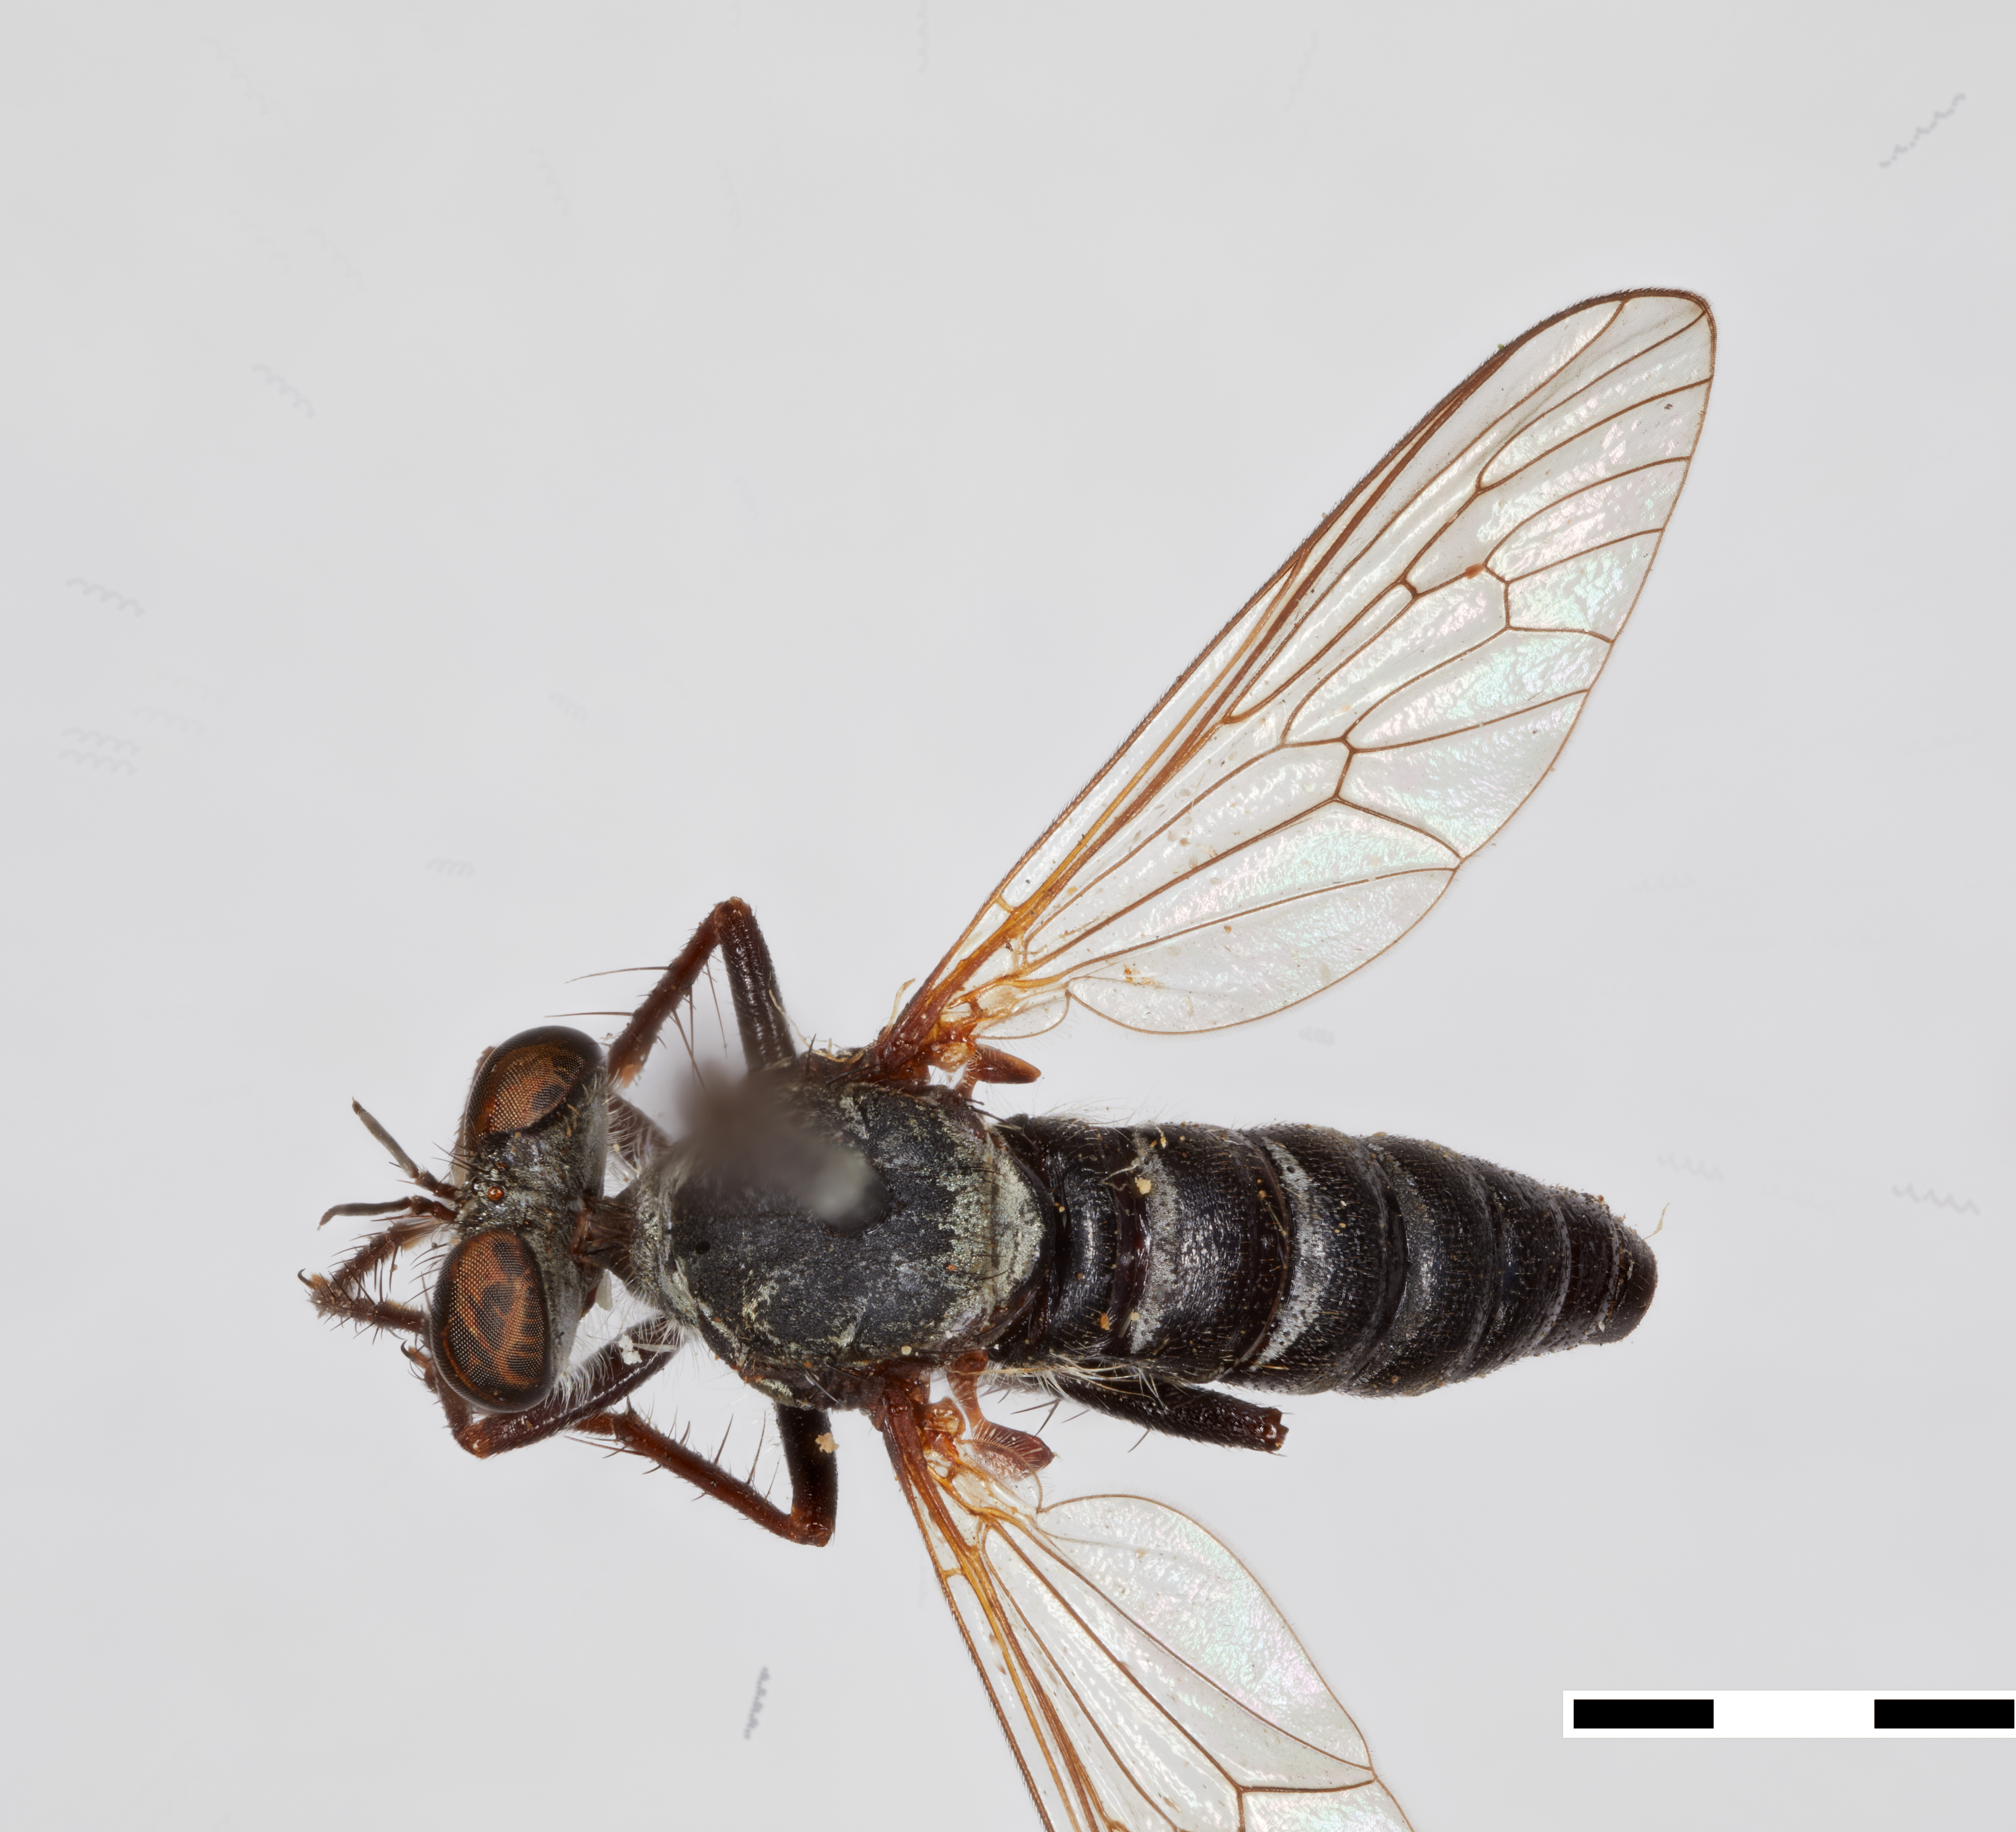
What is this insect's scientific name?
Cophura melanochaeta
